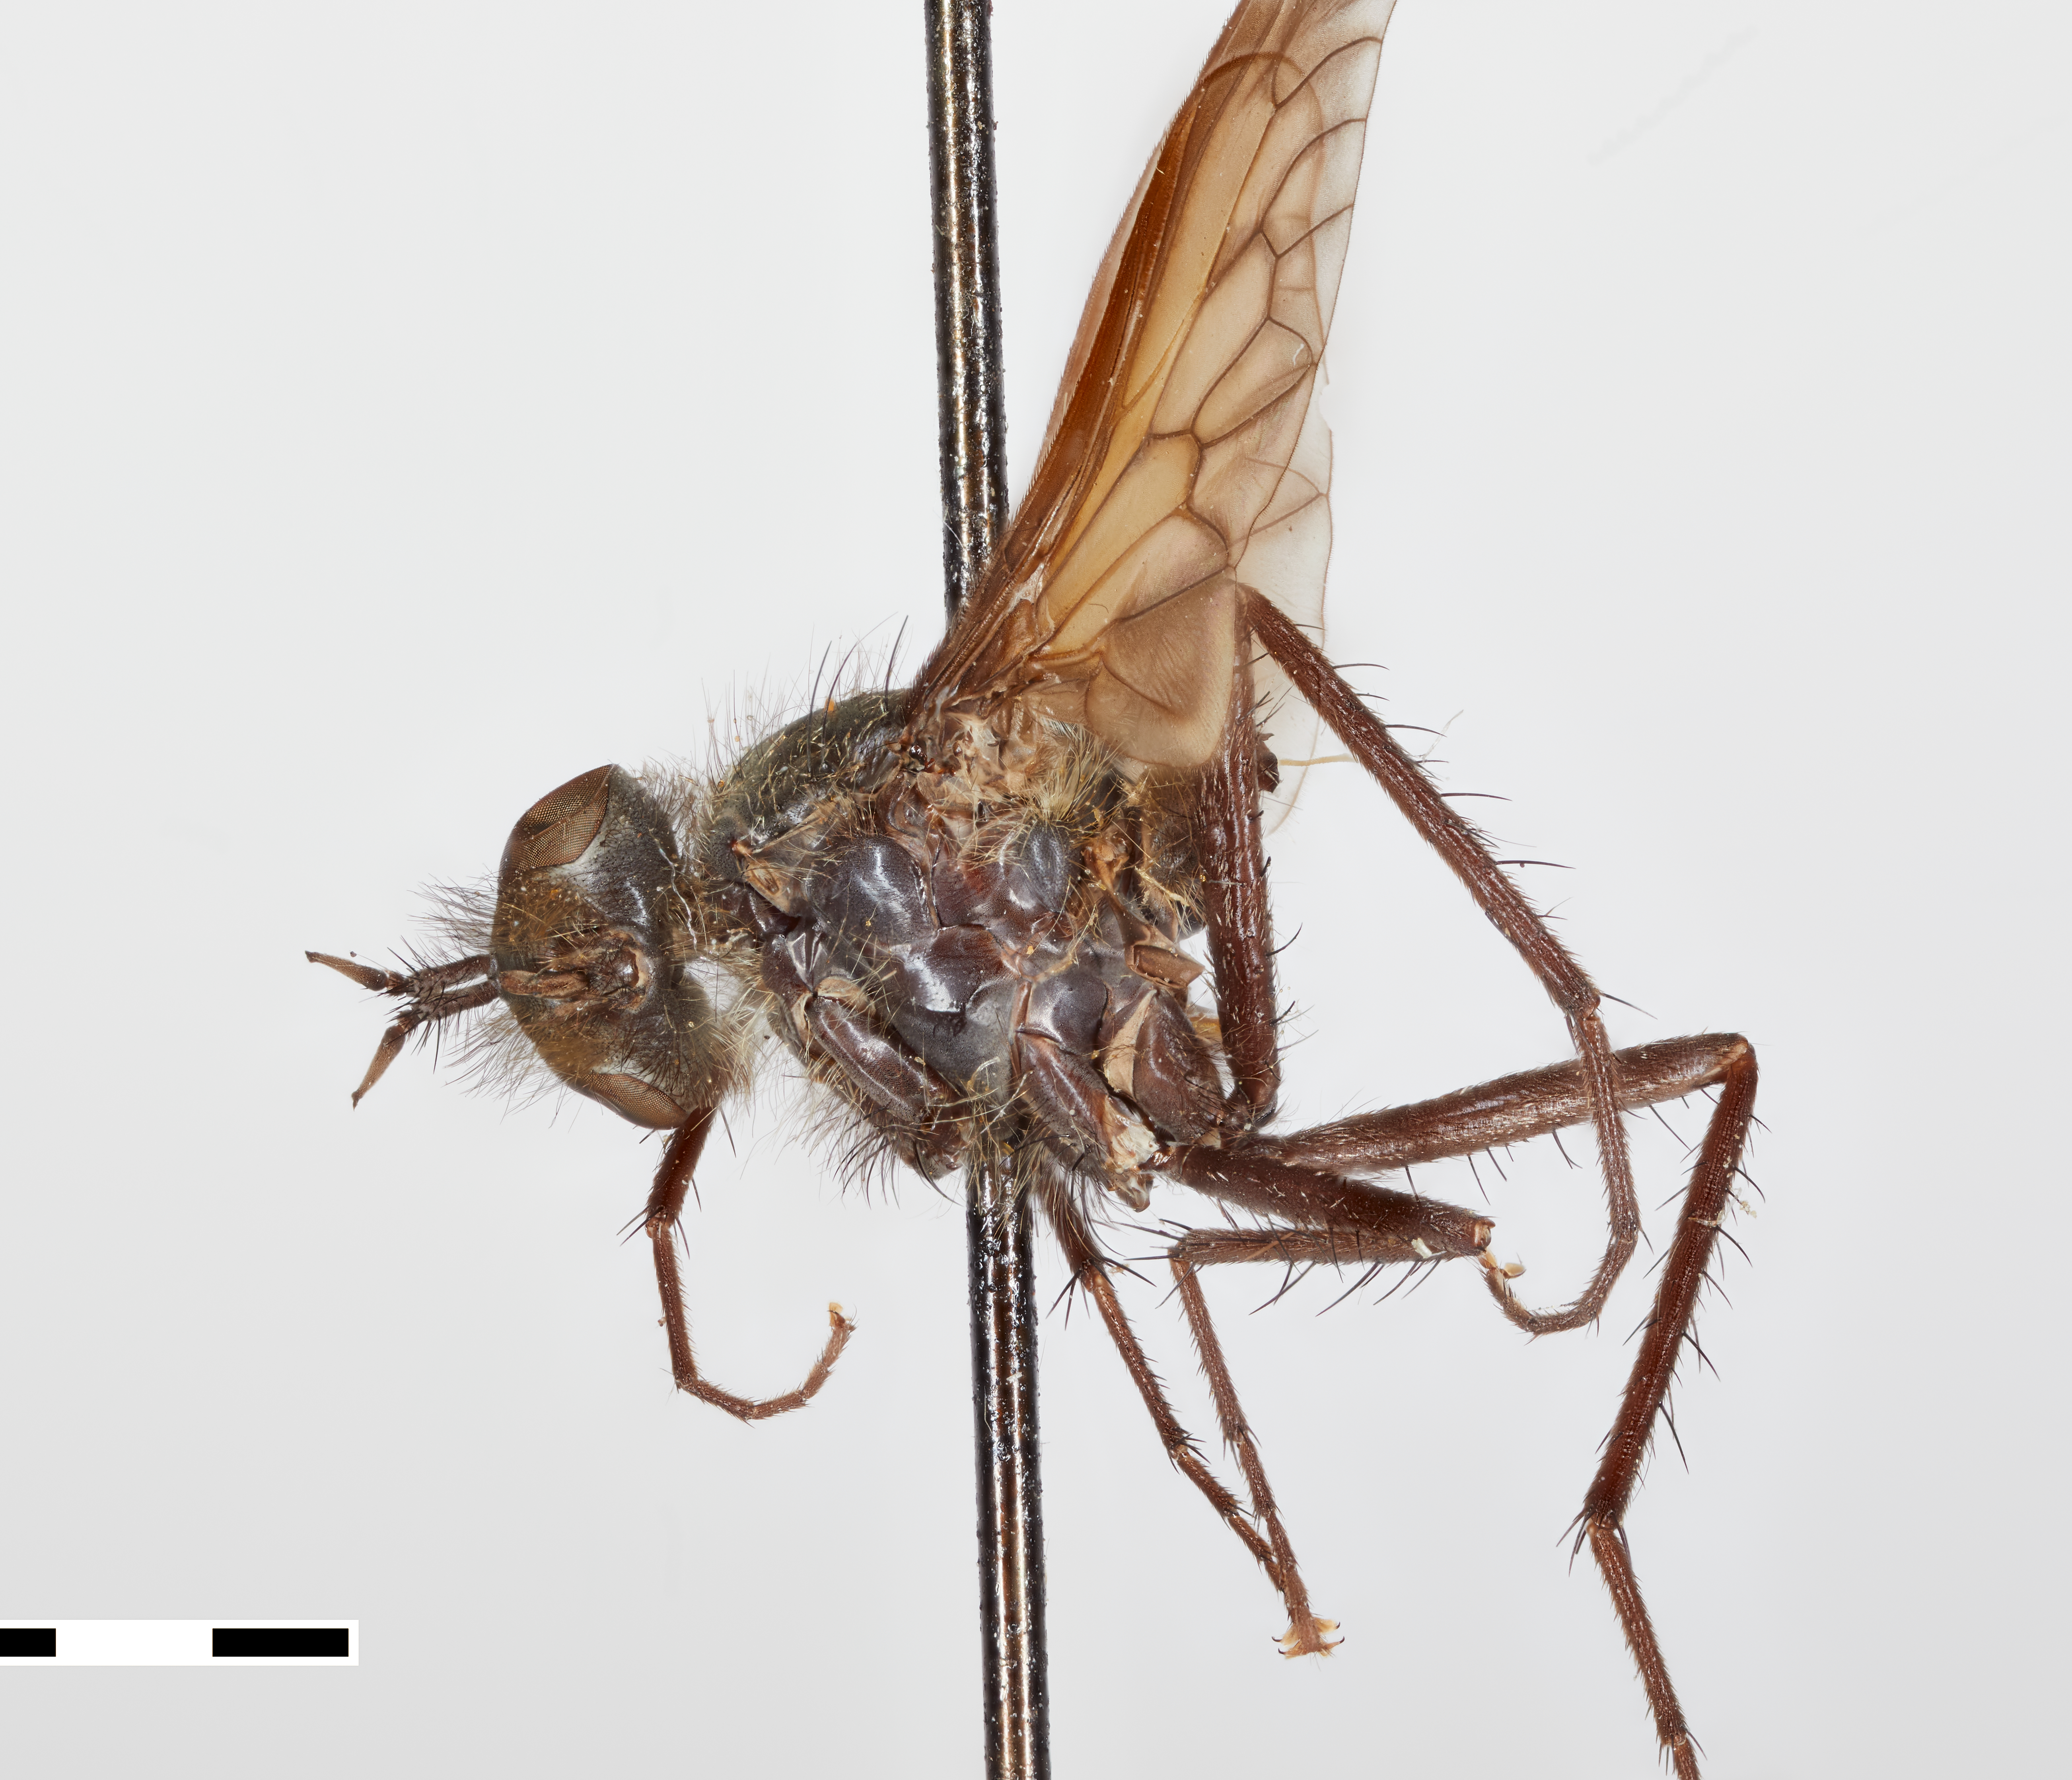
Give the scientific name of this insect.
Thereva satanas
